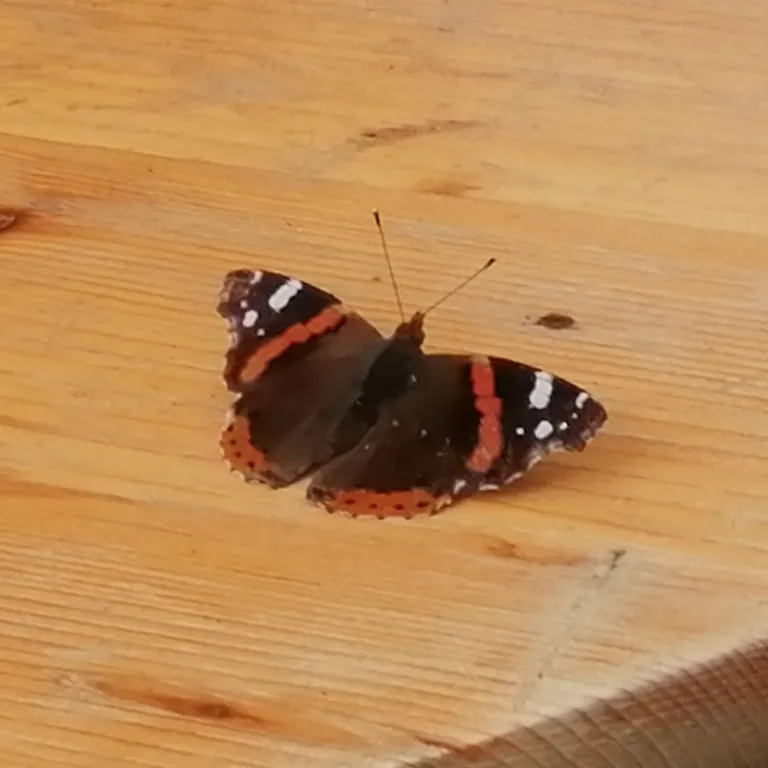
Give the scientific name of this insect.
Vanessa atalanta
